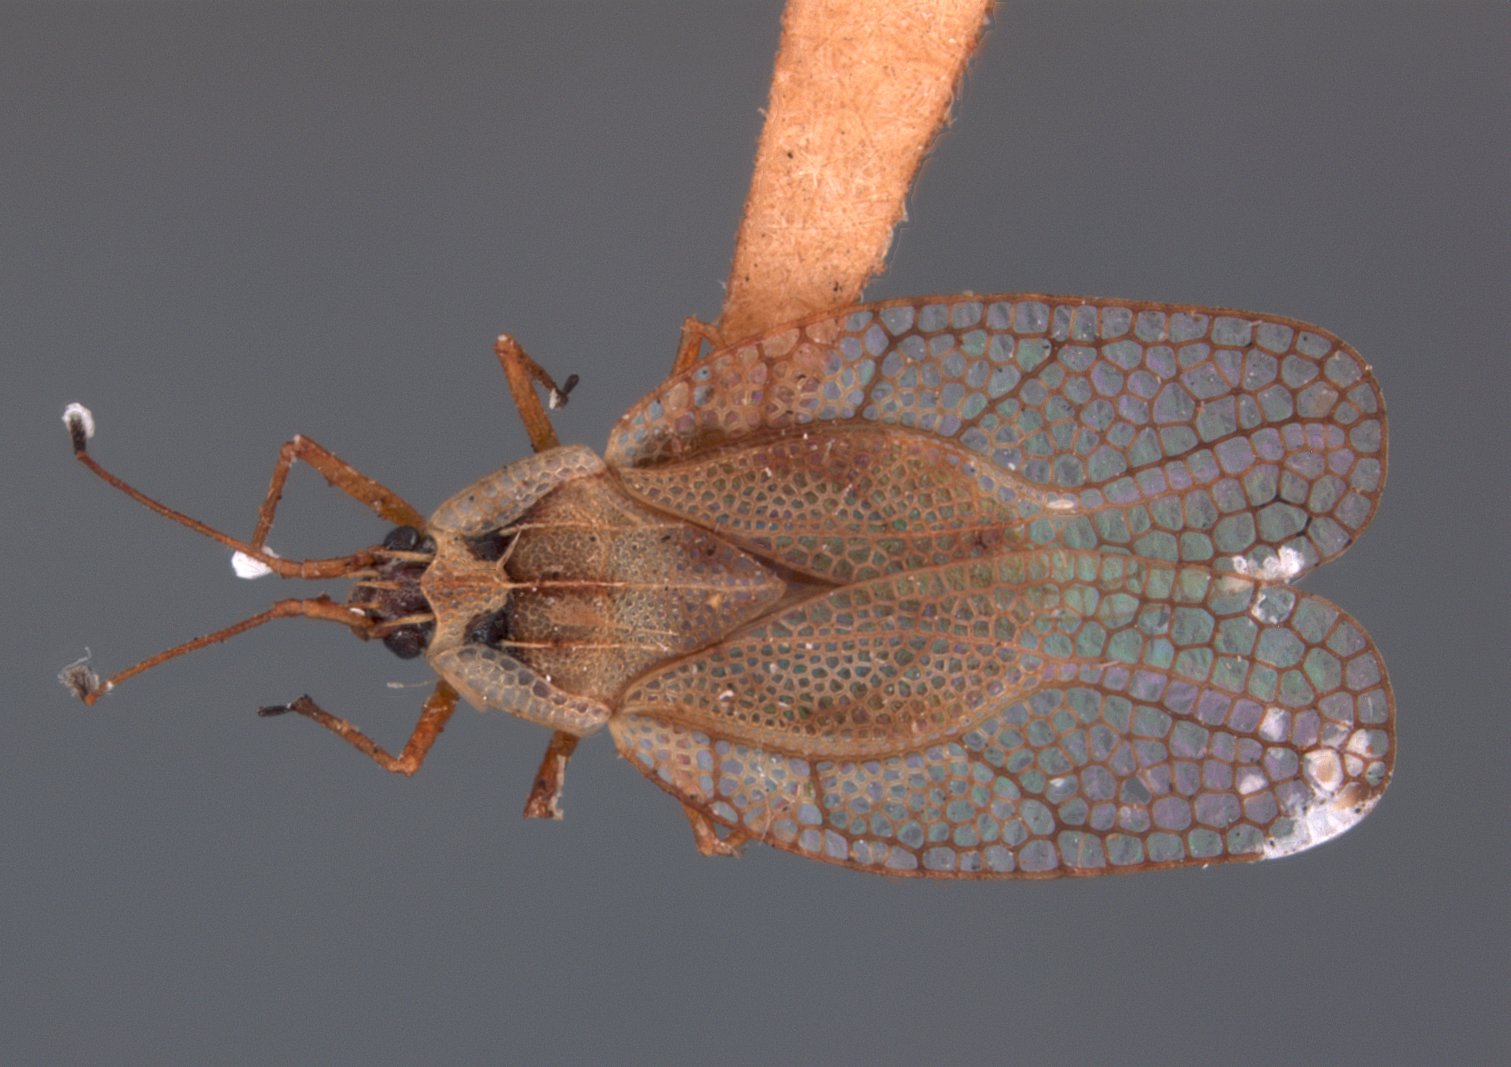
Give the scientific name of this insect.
Leptodictya evidens
